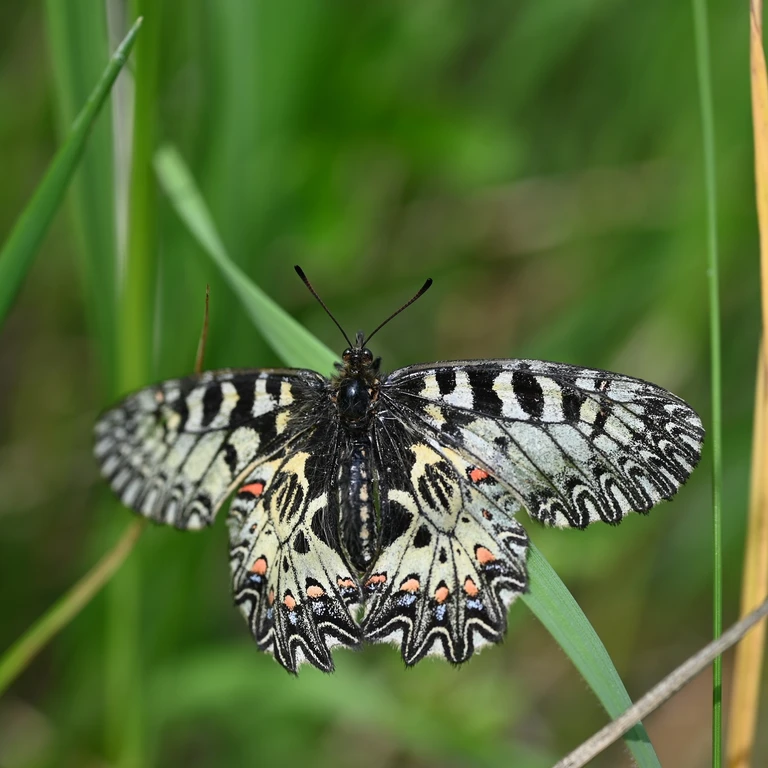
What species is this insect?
Zerynthia polyxena
